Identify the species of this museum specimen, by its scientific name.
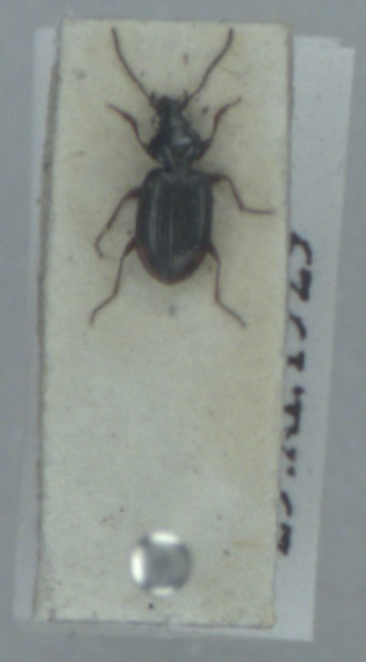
Bembidion lunulatum
